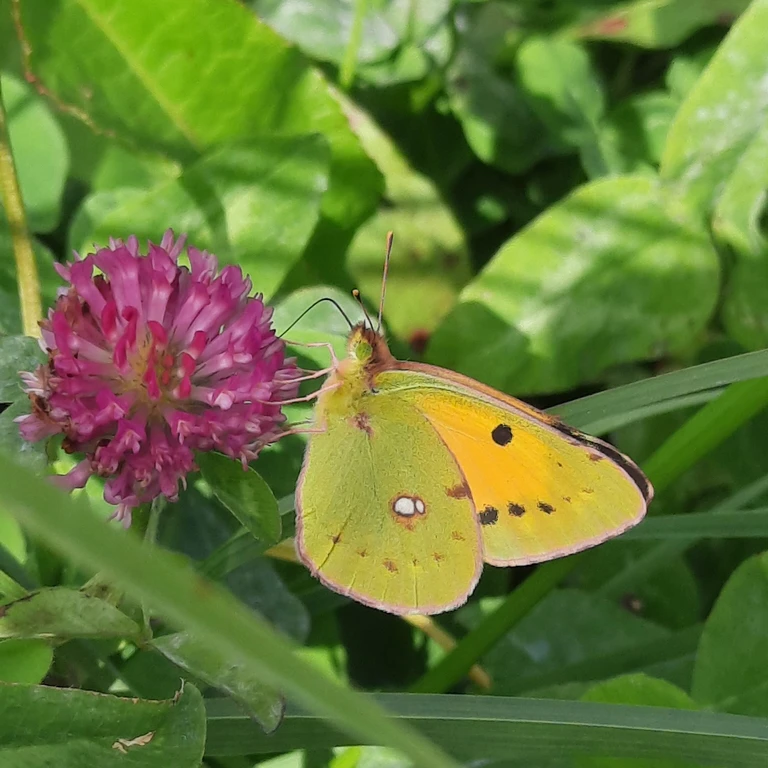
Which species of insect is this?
Colias croceus
